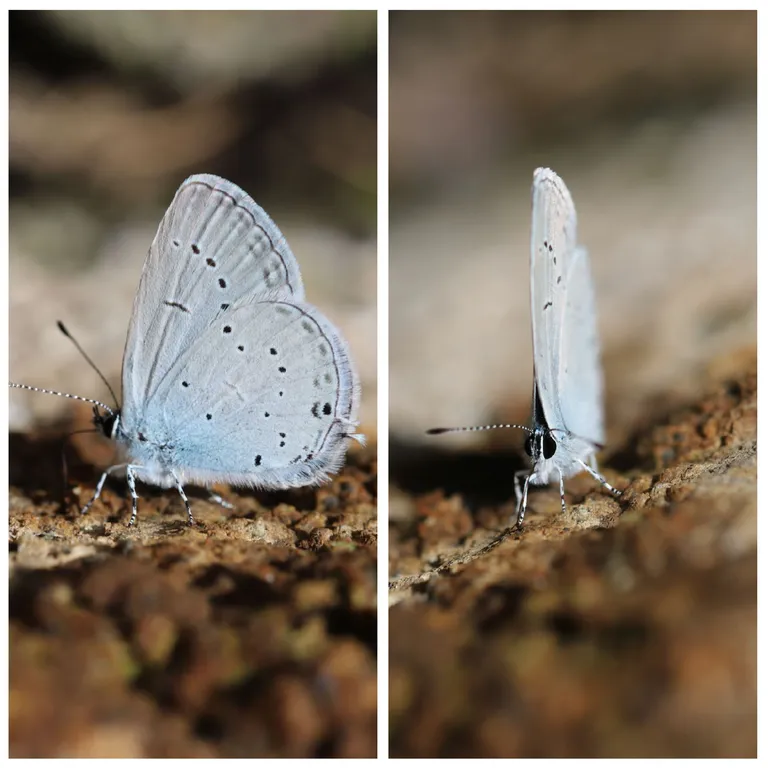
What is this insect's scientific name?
Cupido decolorata (also Elkalyce decolorata)
